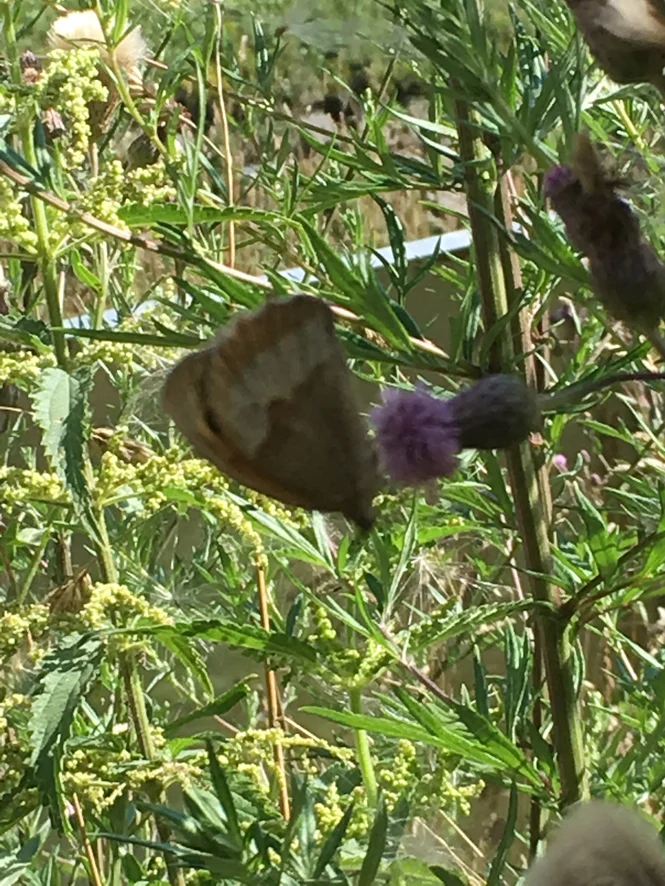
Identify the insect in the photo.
Maniola jurtina
